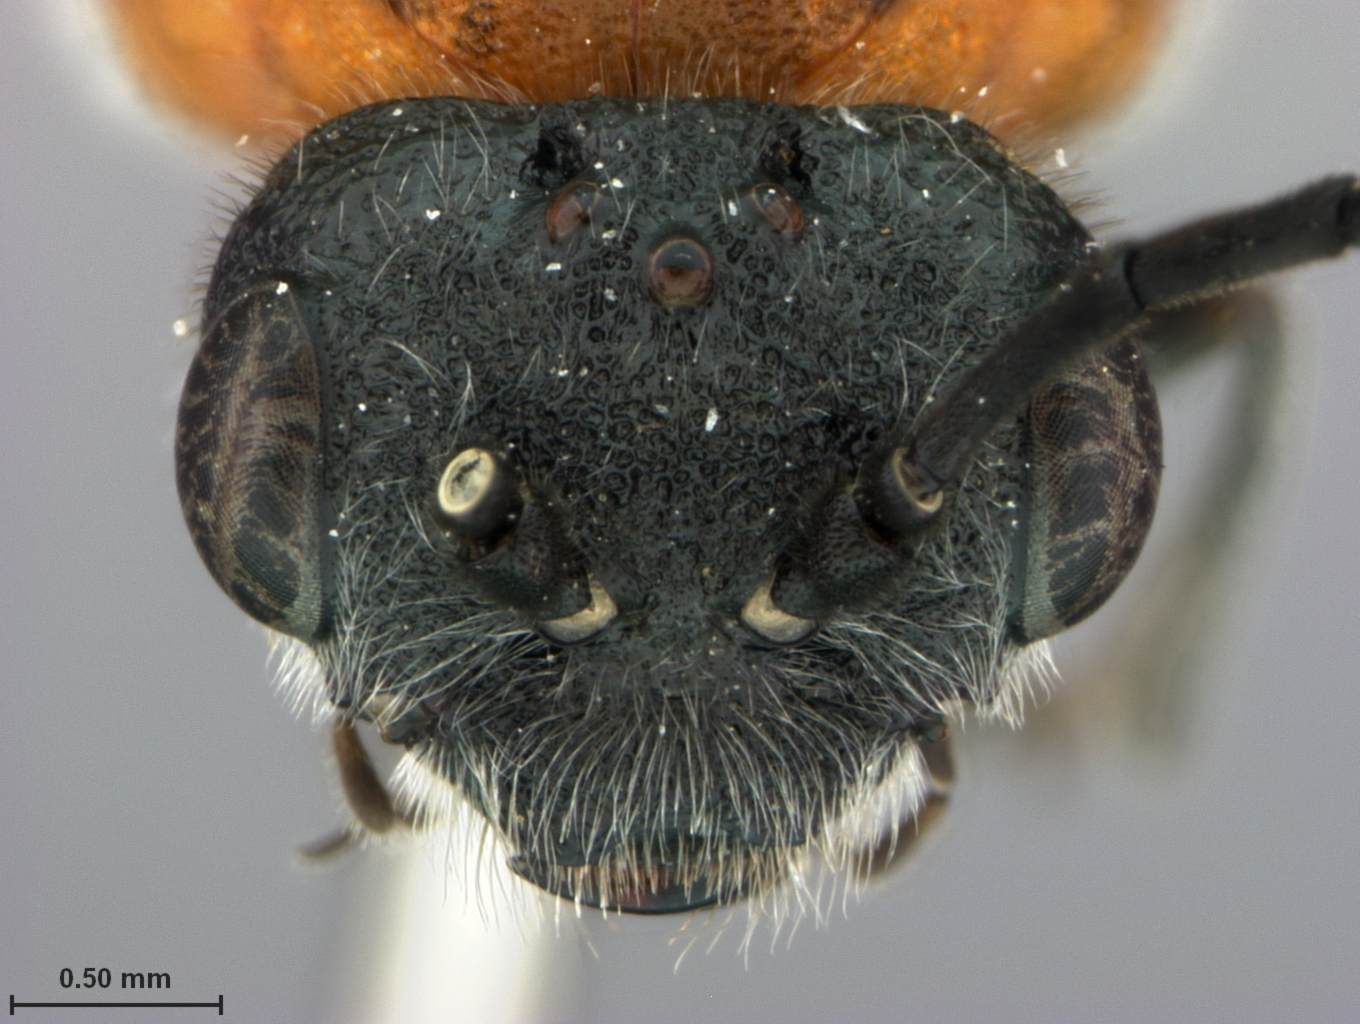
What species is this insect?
Dolerus californicus
